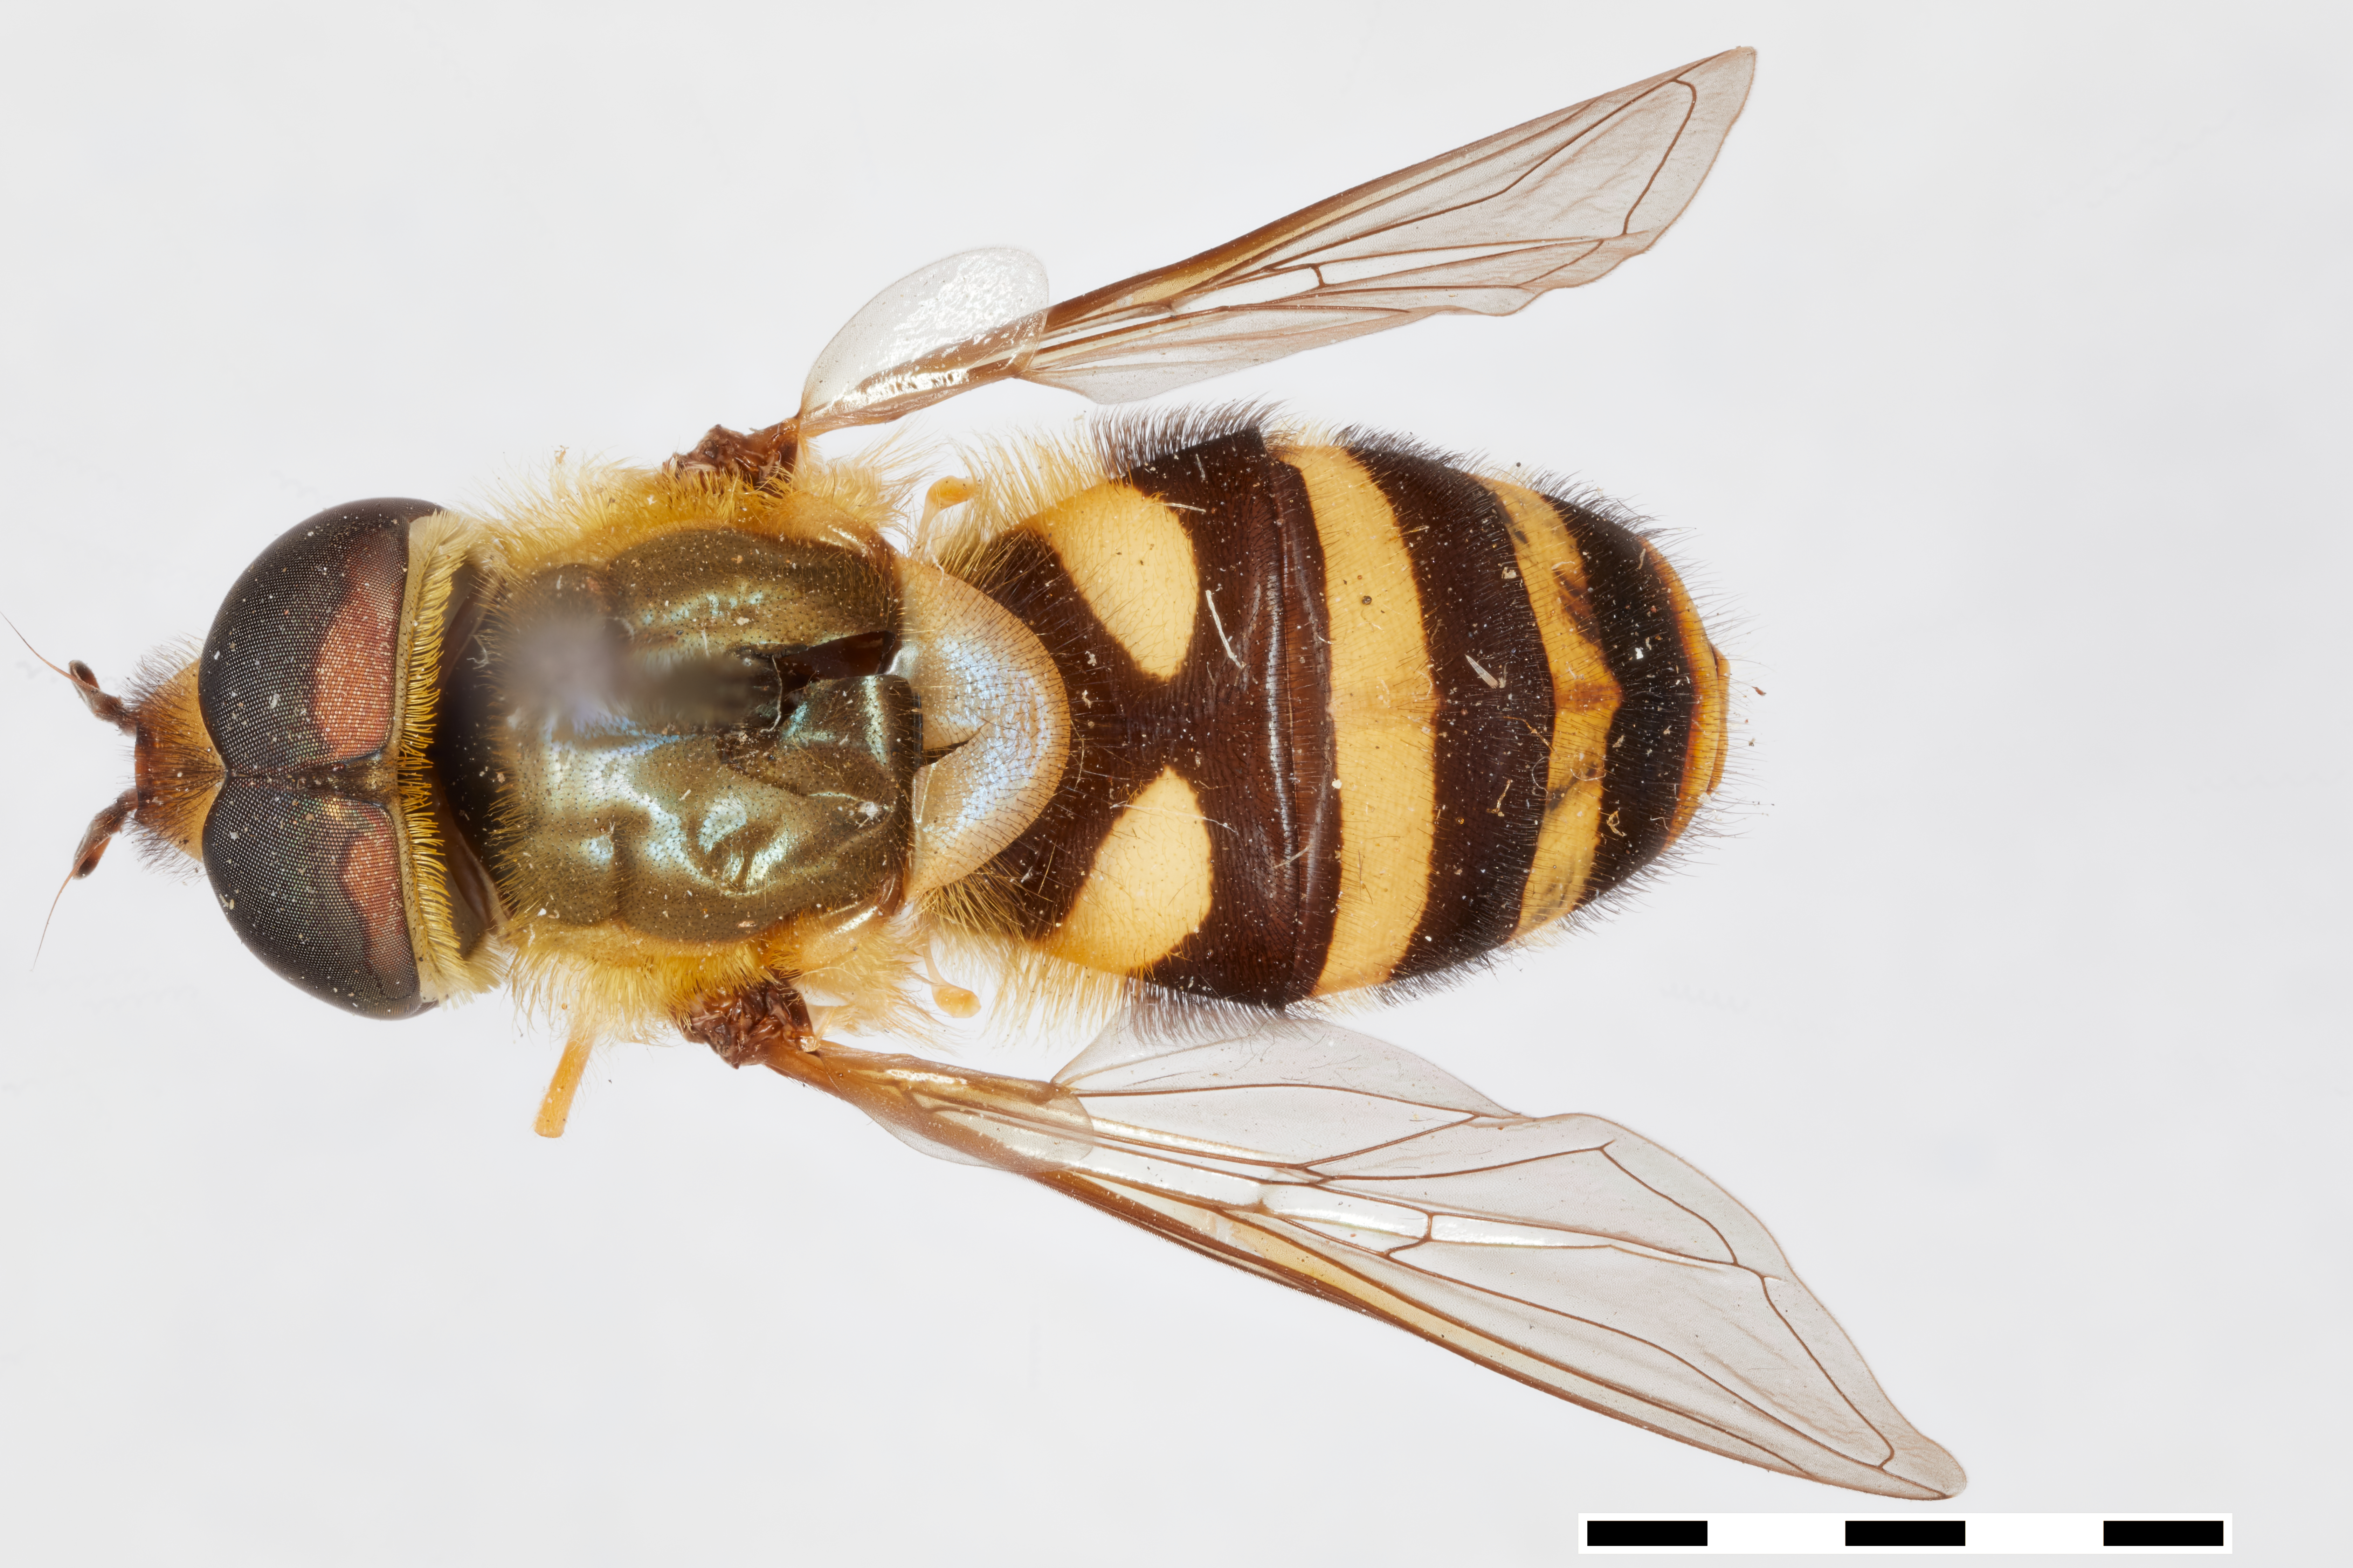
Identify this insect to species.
Syrphus knabi
